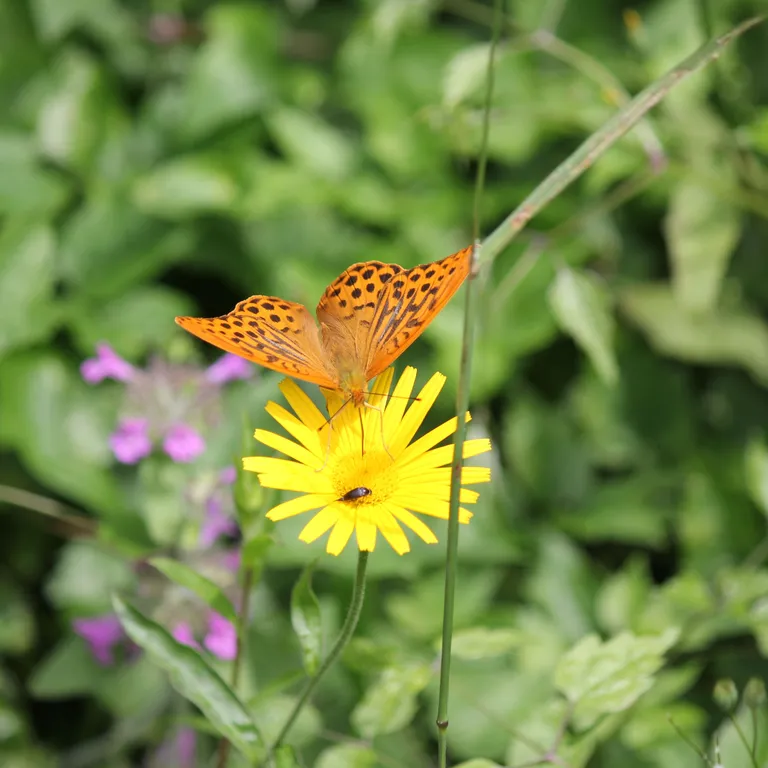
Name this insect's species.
Argynnis paphia
